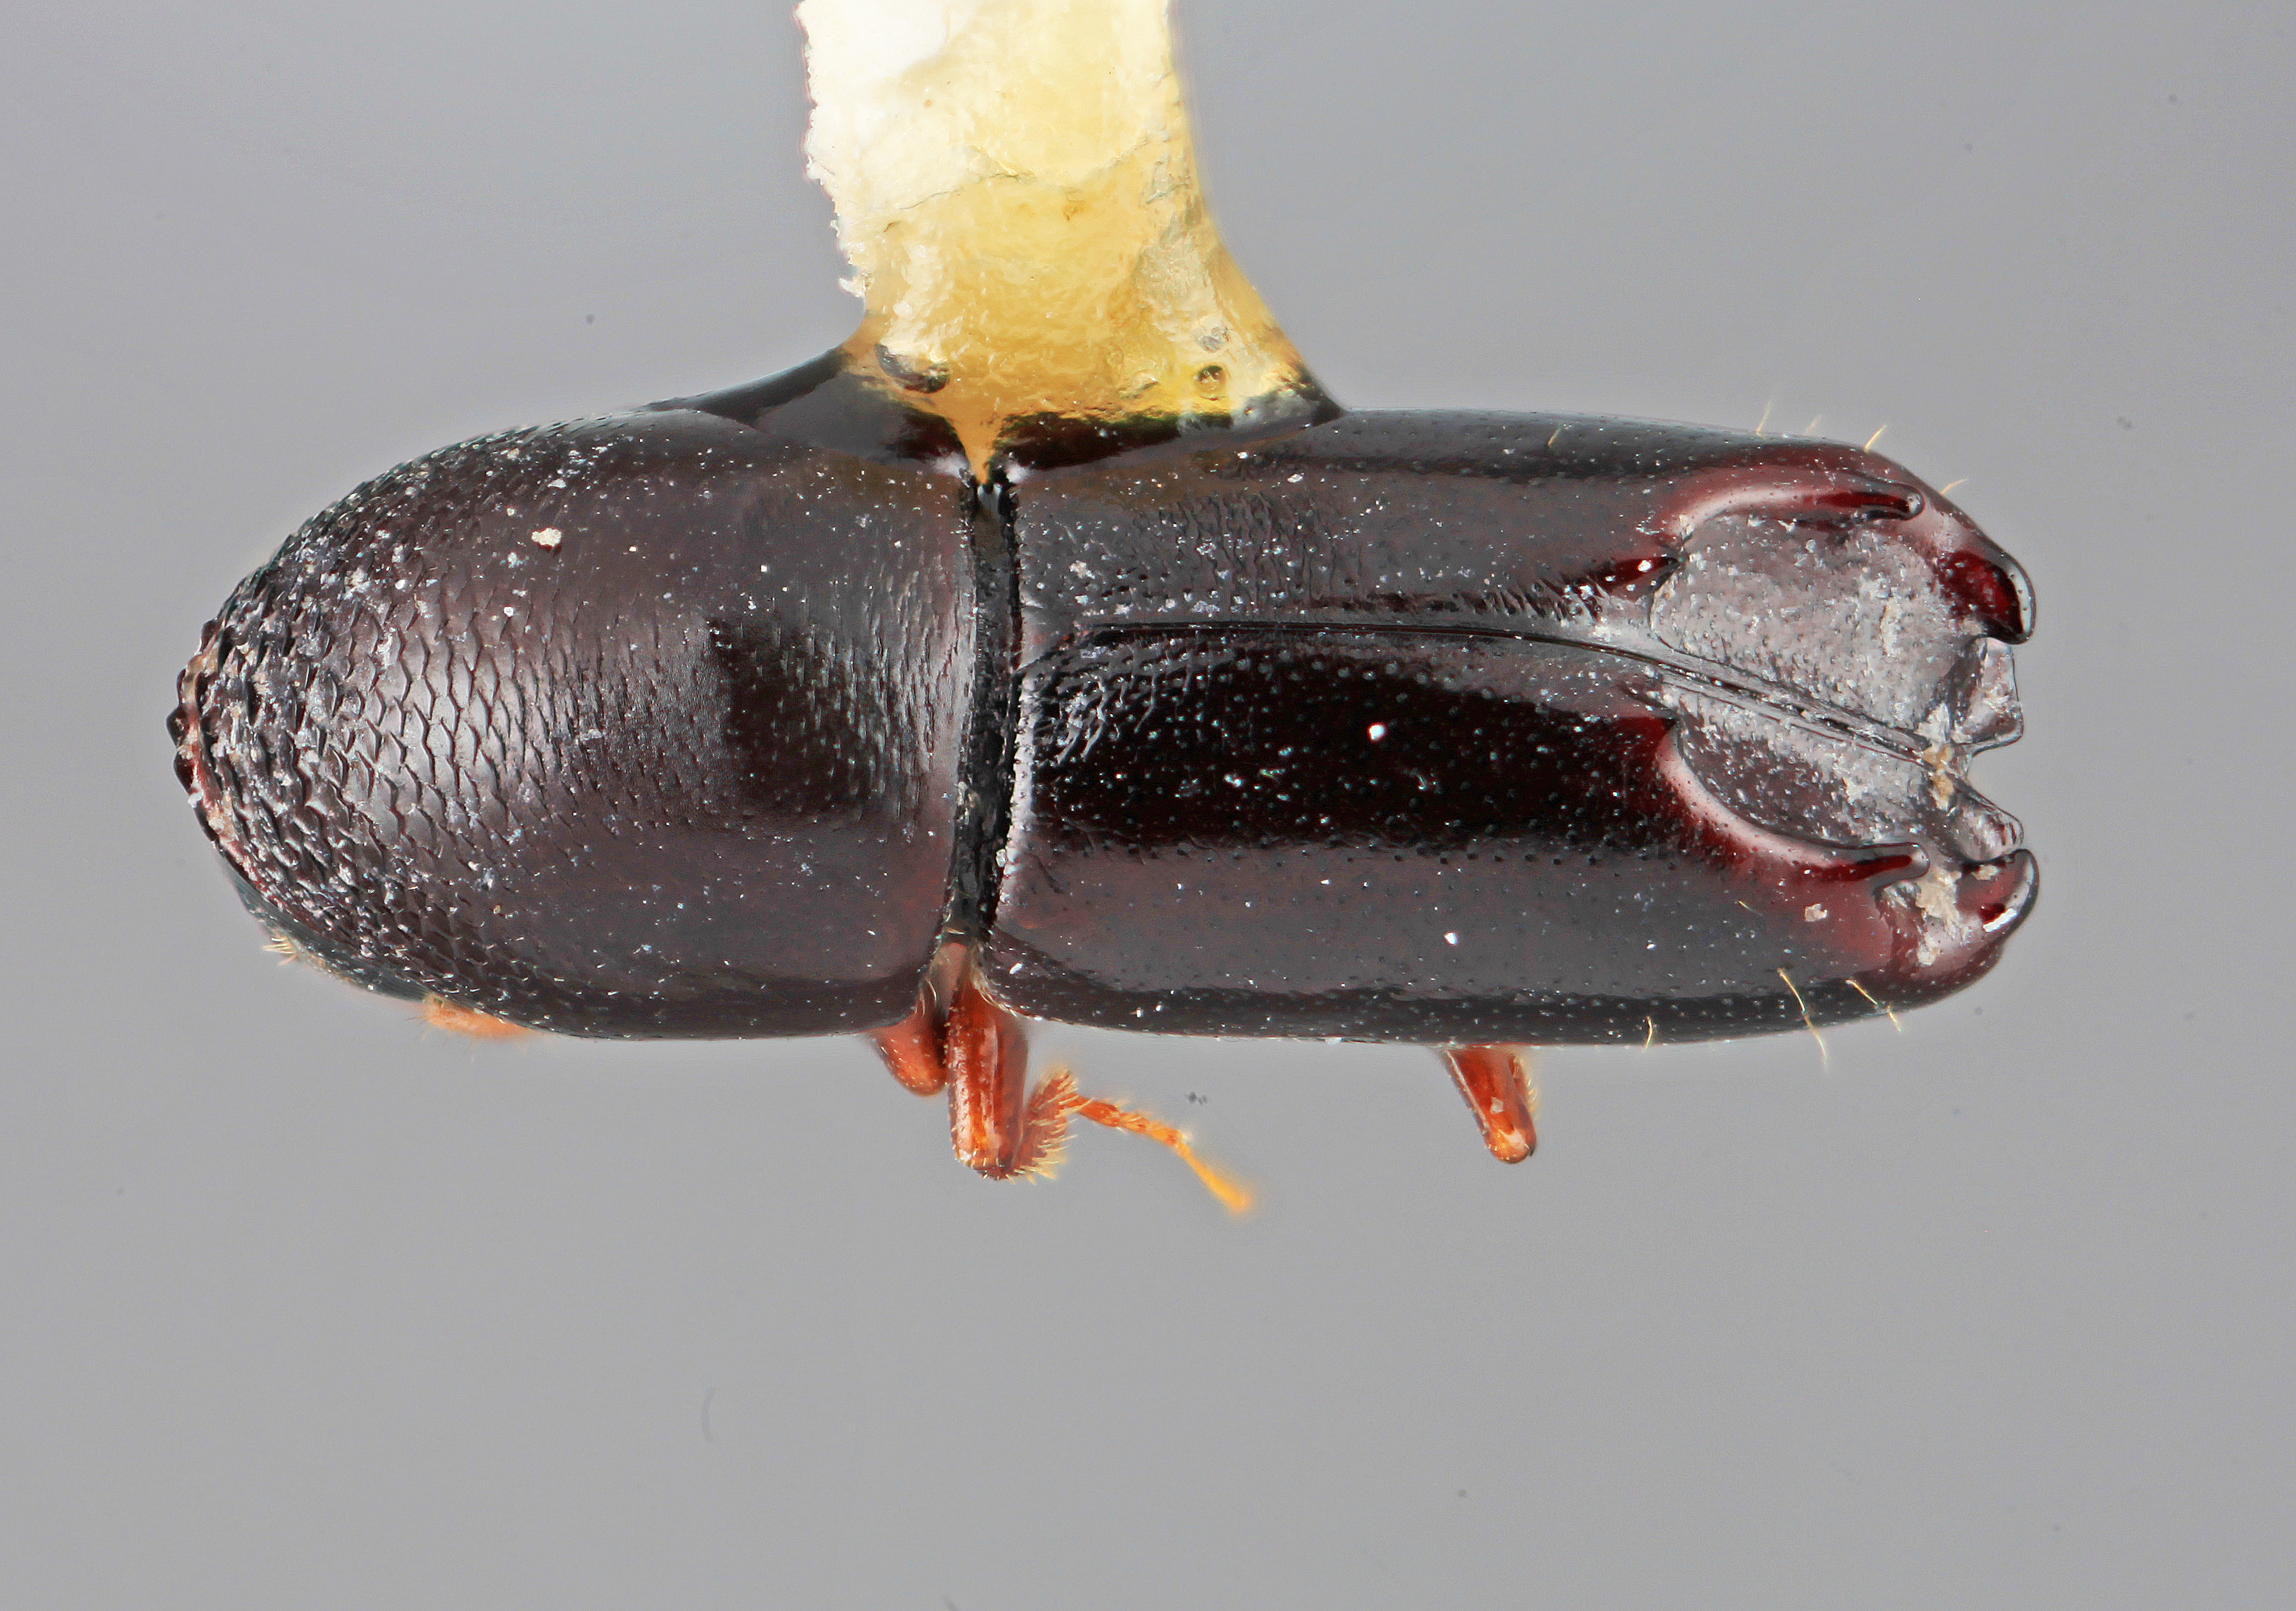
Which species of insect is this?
Tricolus naevus
